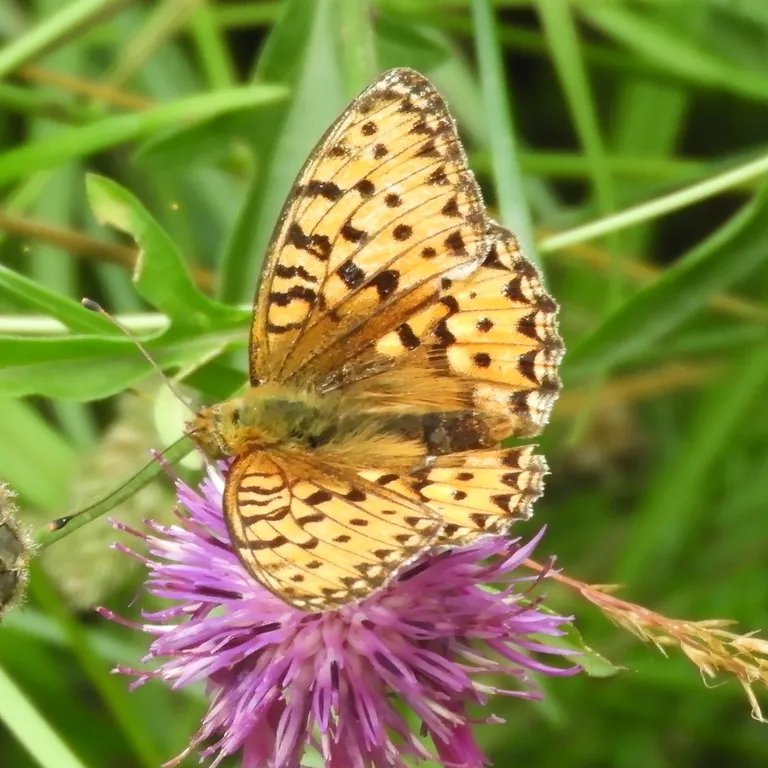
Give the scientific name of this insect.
Speyeria aglaja
